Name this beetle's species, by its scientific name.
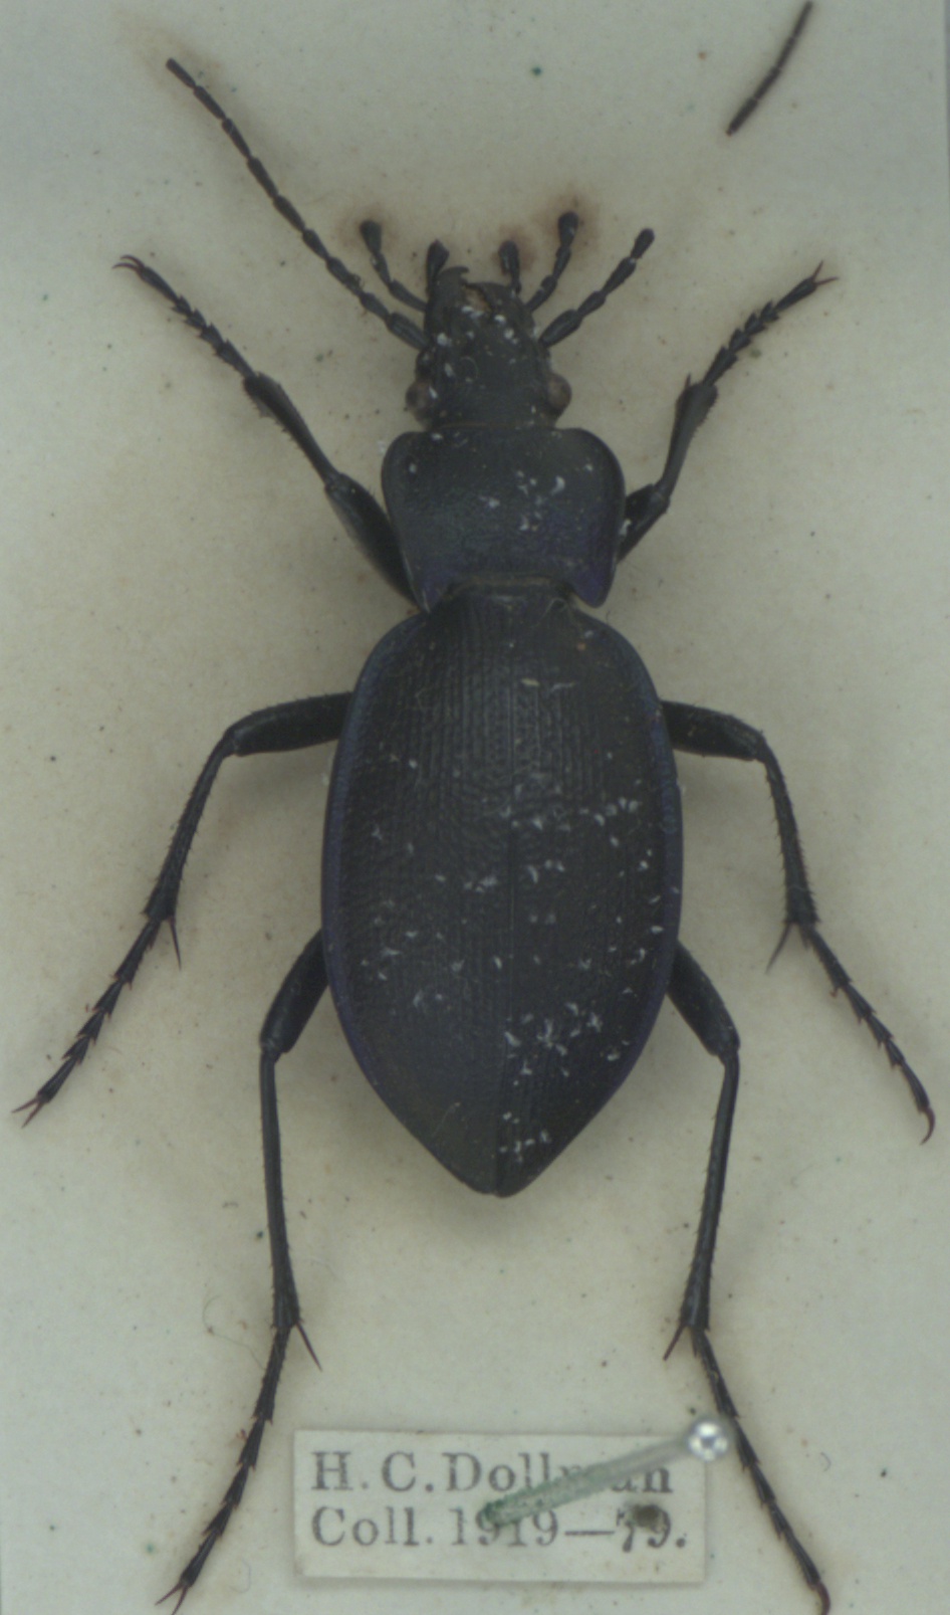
Carabus problematicus
